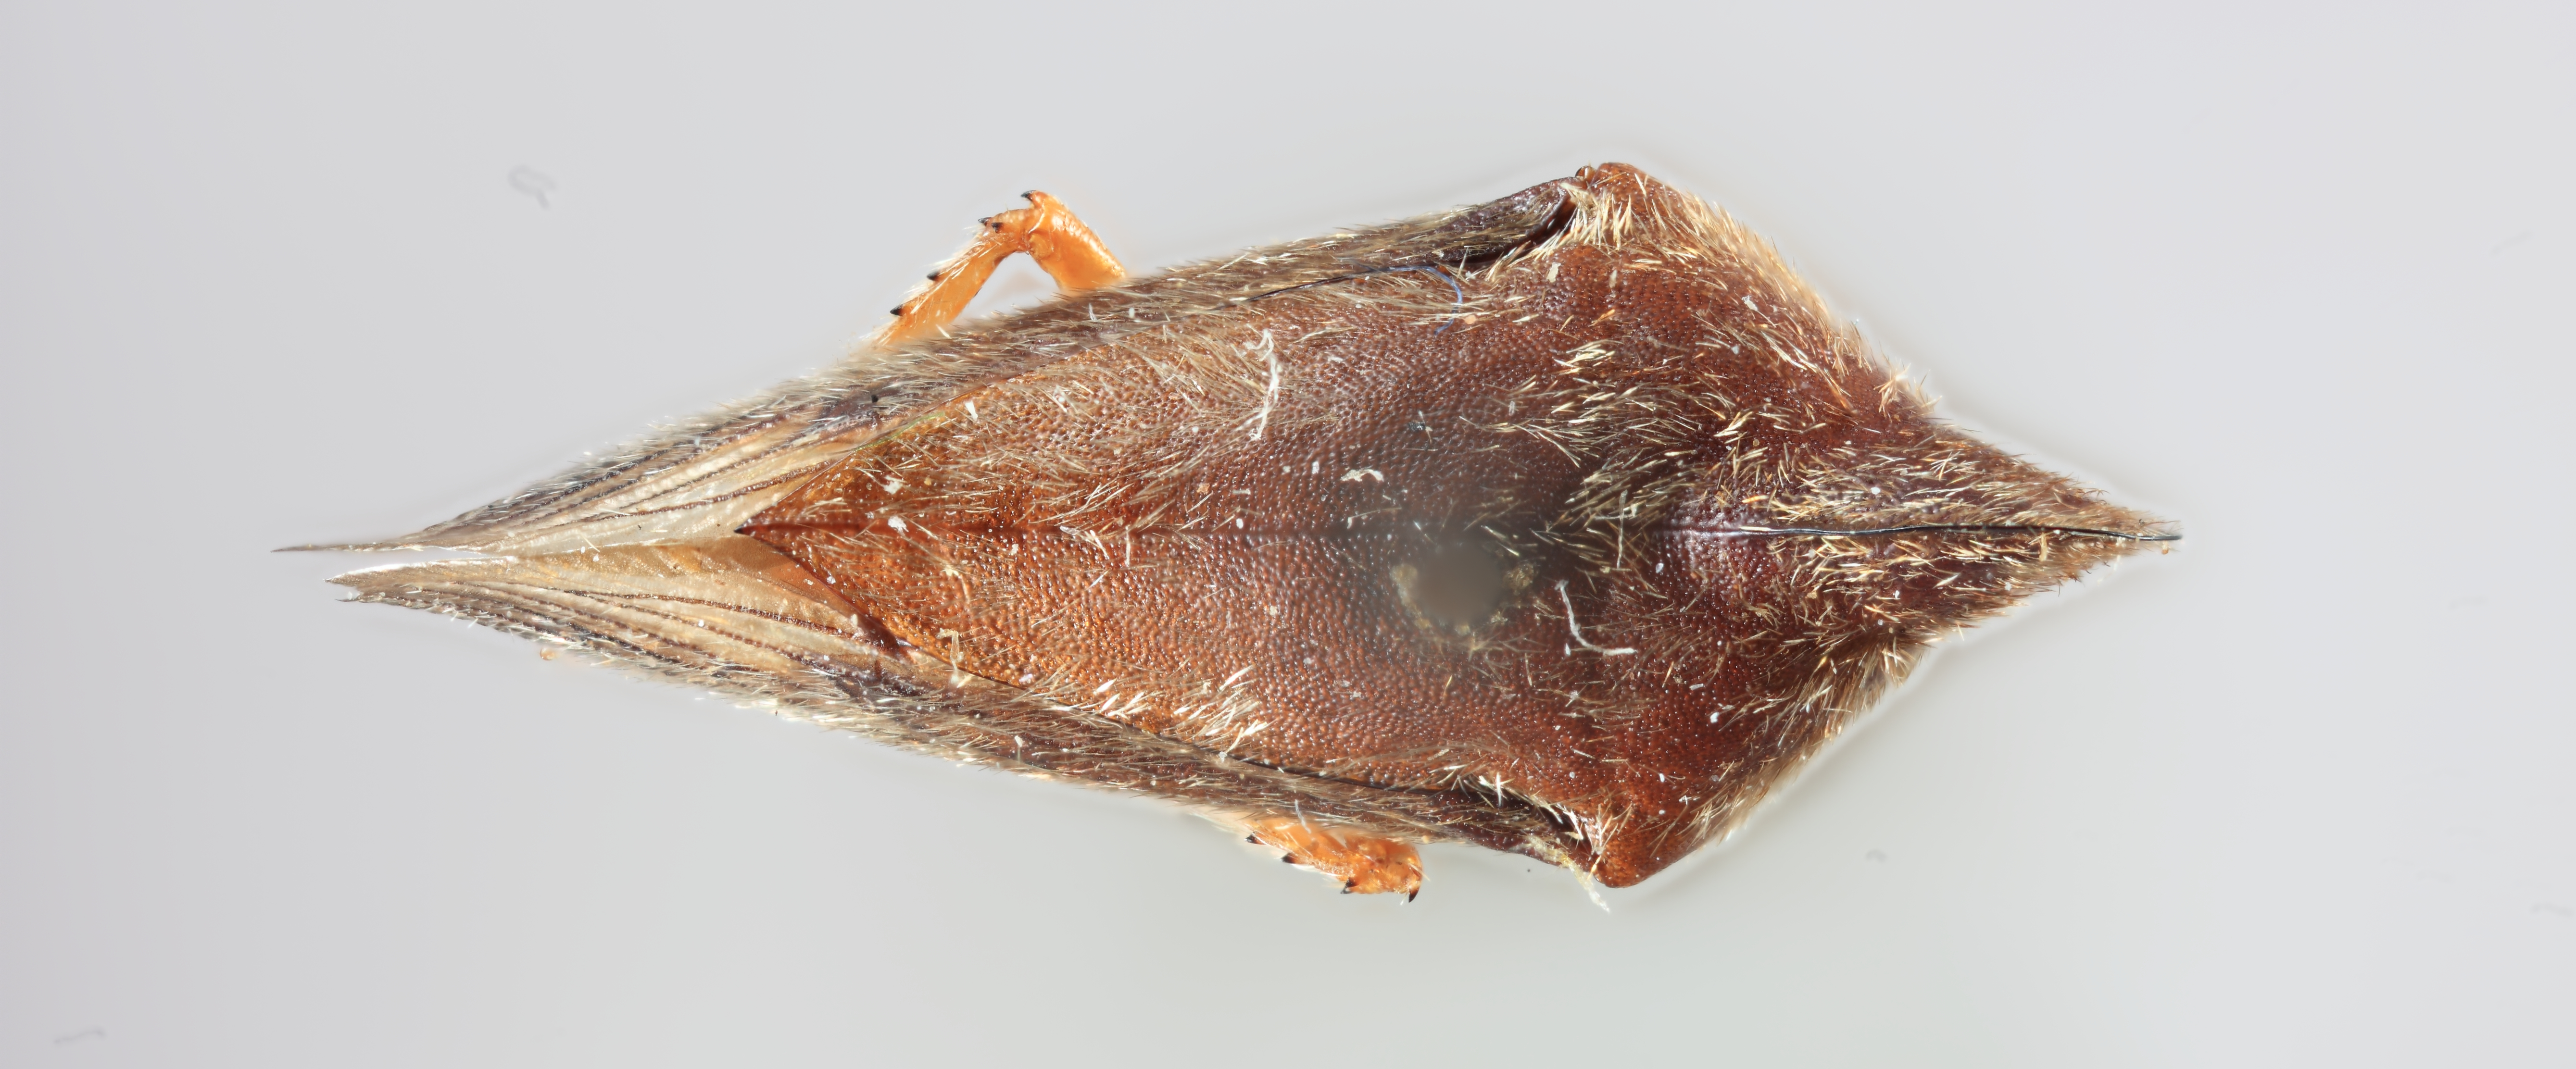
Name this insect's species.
Calloconophora obliqua
